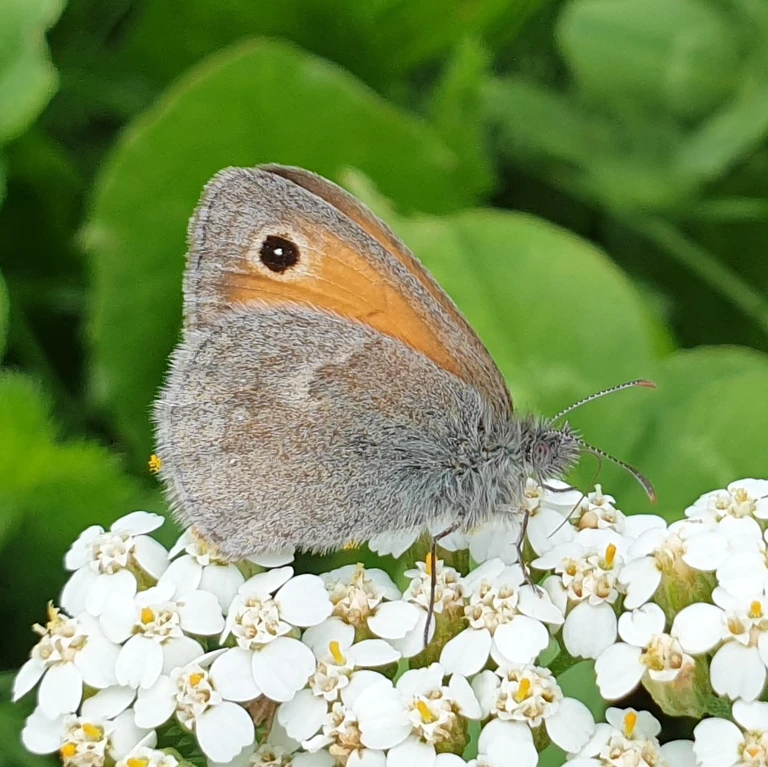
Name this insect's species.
Coenonympha pamphilus
